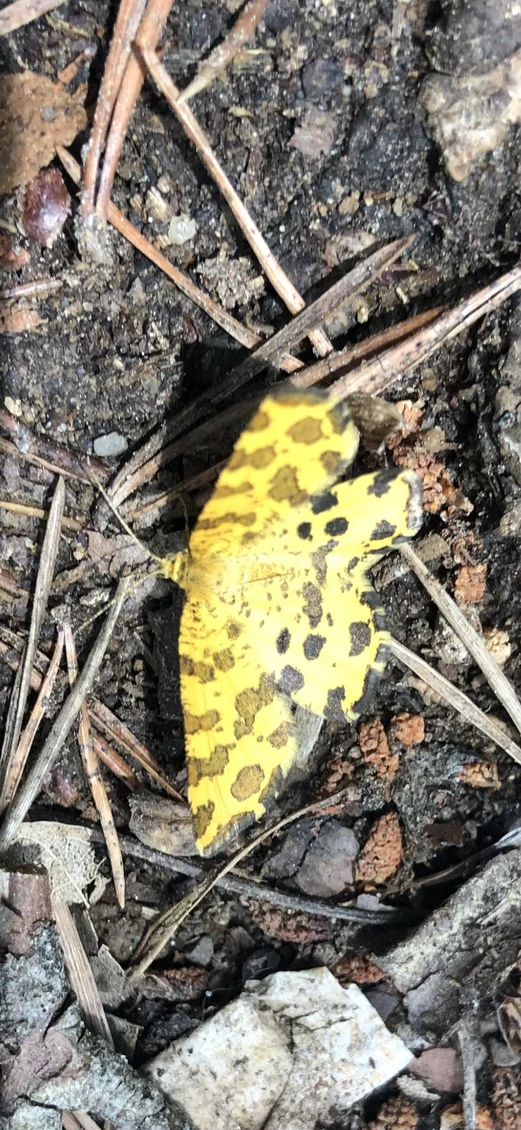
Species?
Pseudopanthera macularia
